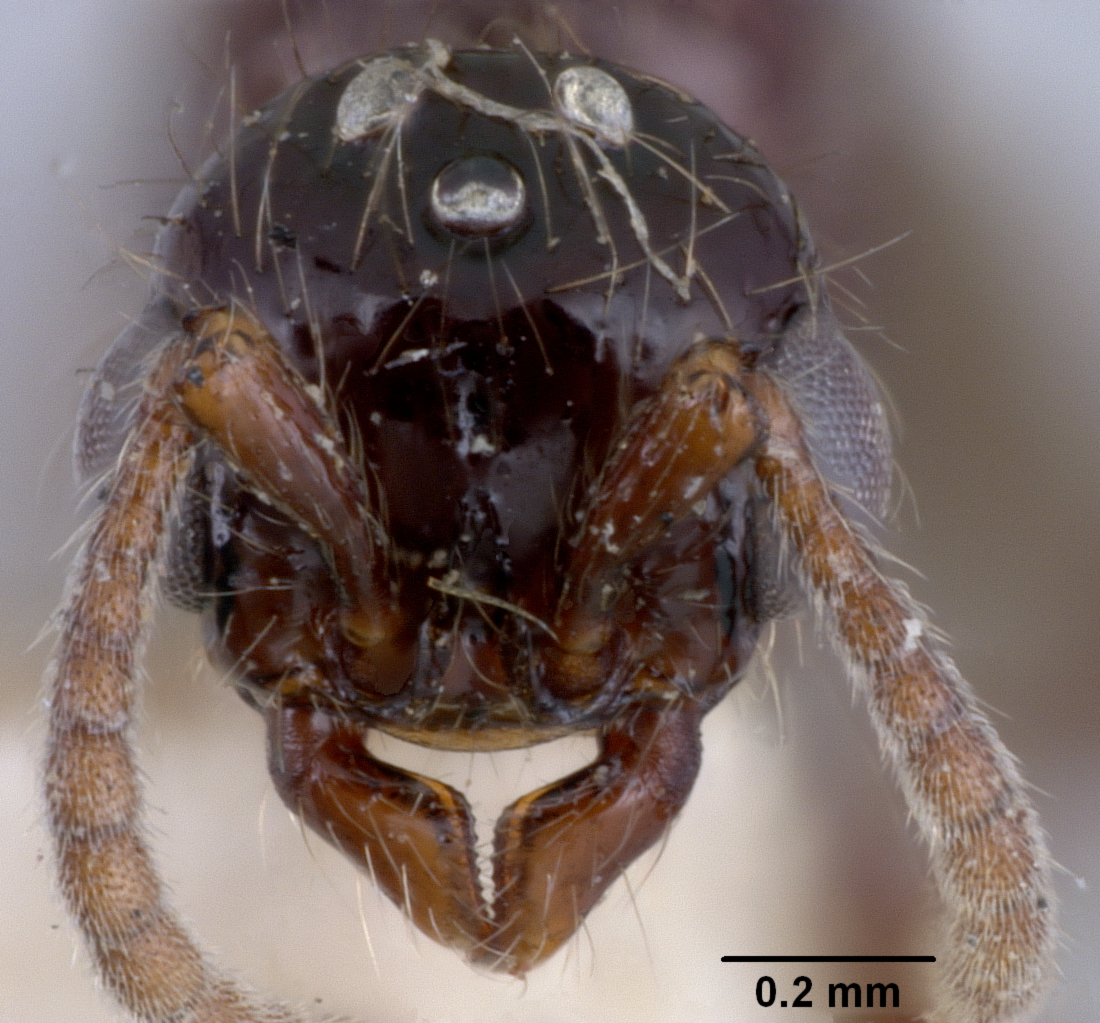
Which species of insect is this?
Cerapachys terricola
